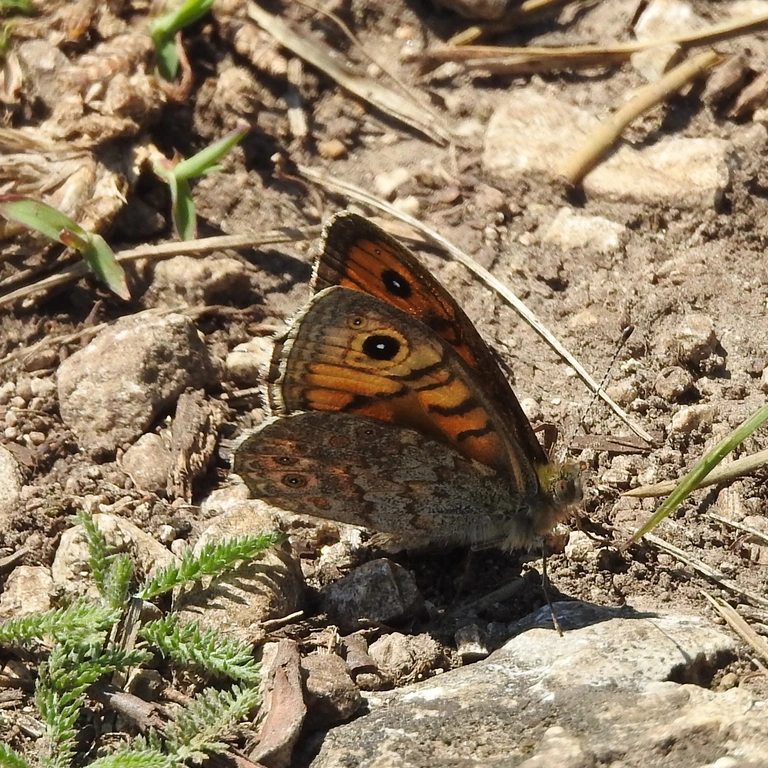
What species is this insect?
Lasiommata megera (also Pararge megera)
